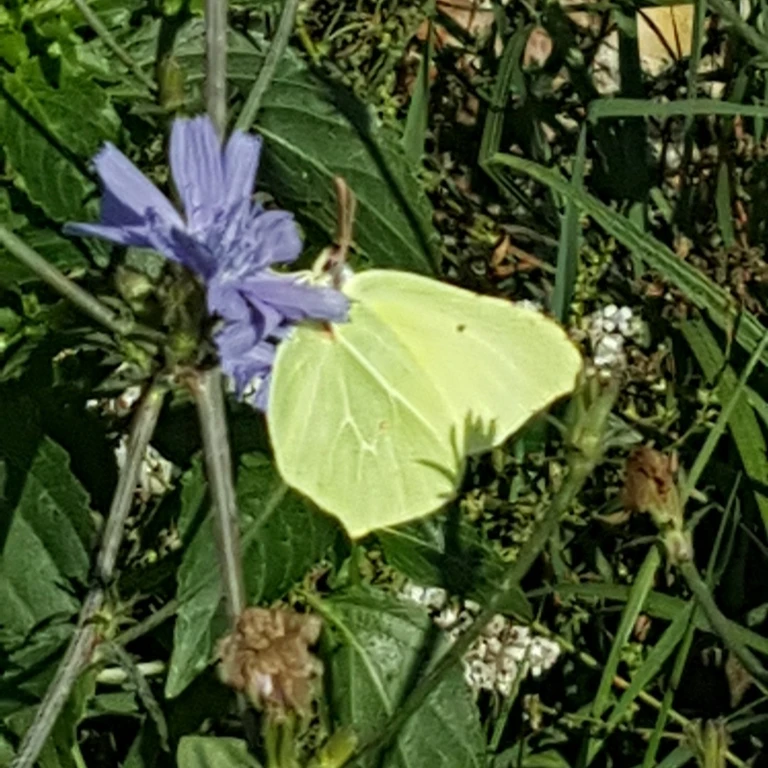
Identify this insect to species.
Gonepteryx rhamni
